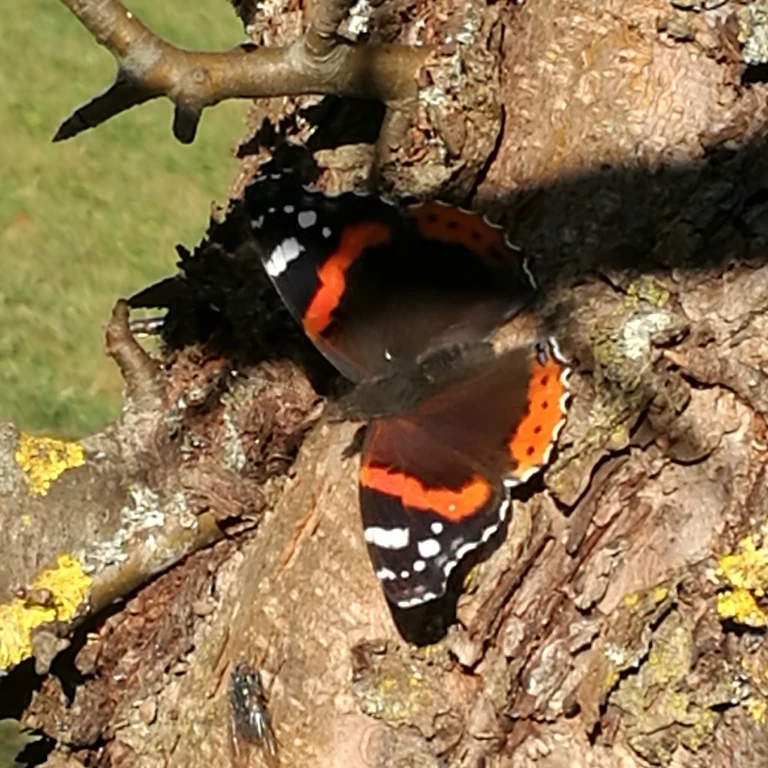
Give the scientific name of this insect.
Vanessa atalanta
